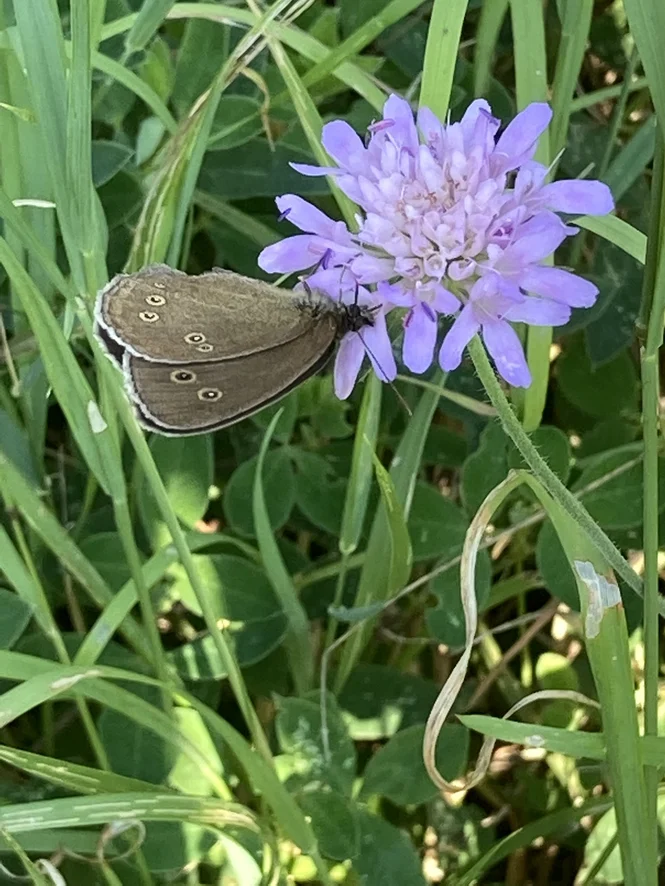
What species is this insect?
Aphantopus hyperantus
